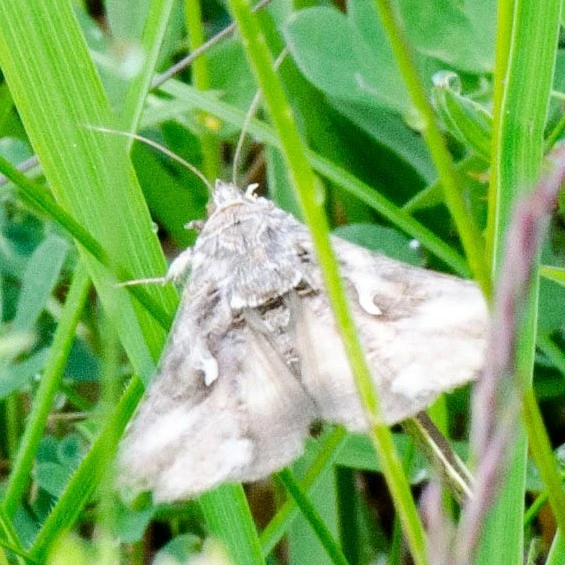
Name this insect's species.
Autographa gamma
